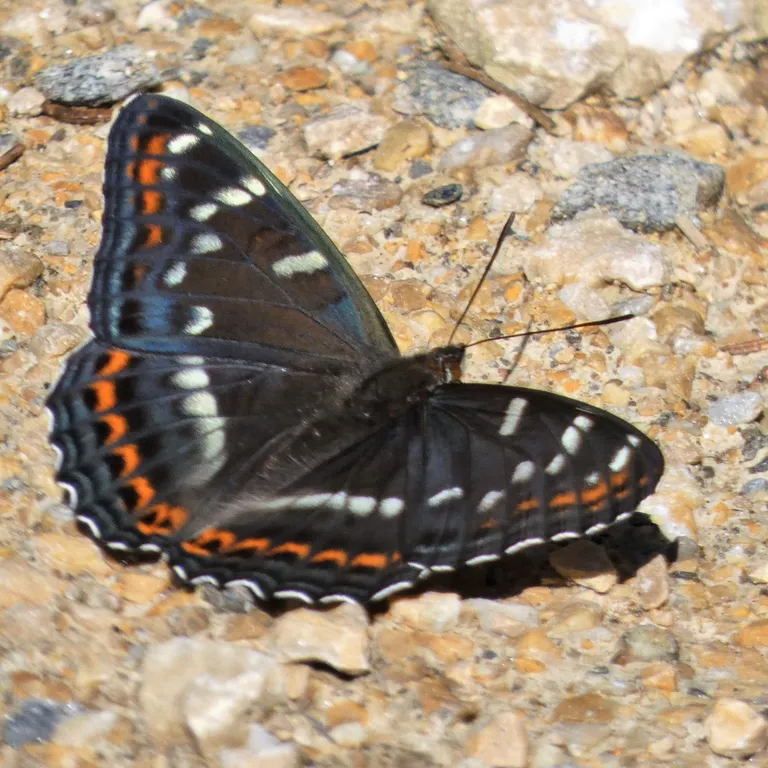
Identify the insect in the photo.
Limenitis populi
